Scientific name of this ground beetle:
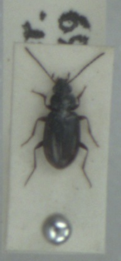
Bembidion aeneum
